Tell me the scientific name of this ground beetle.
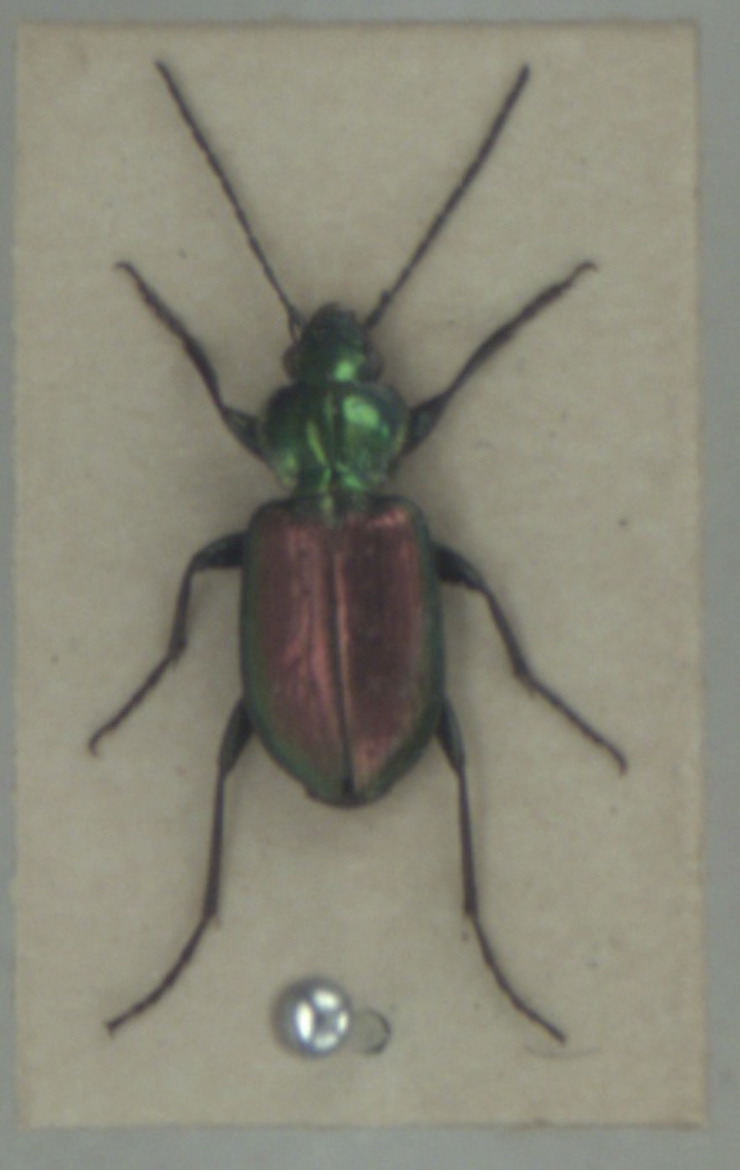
Agonum sexpunctatum
